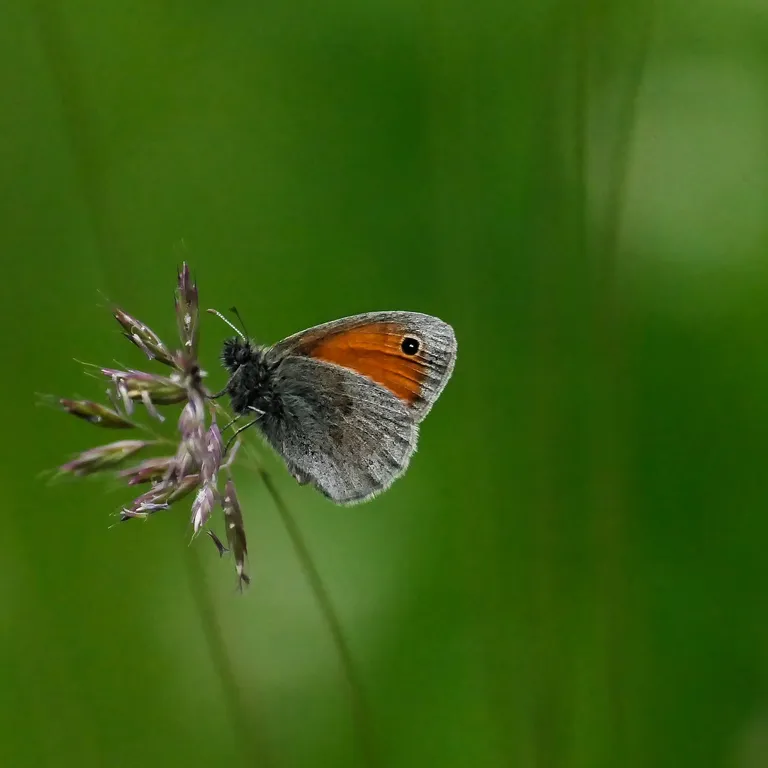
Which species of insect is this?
Coenonympha pamphilus
